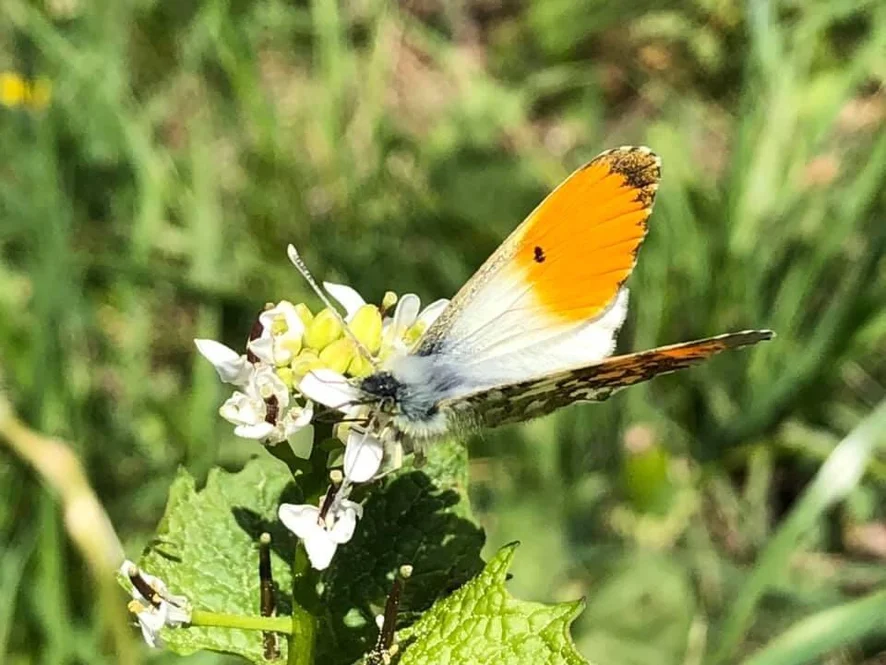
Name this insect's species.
Anthocharis cardamines
